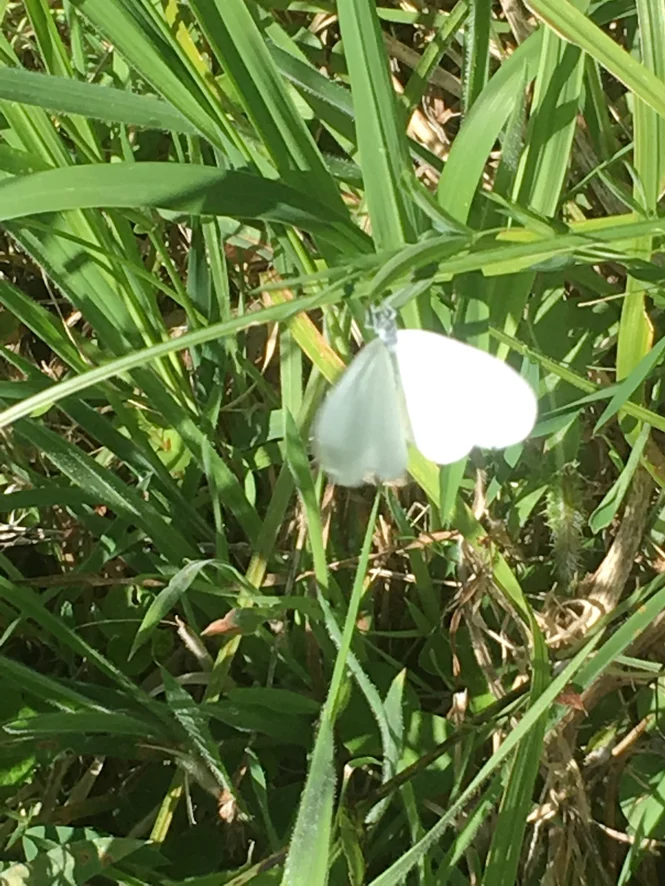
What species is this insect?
Leptidea sinapis/juvernica
